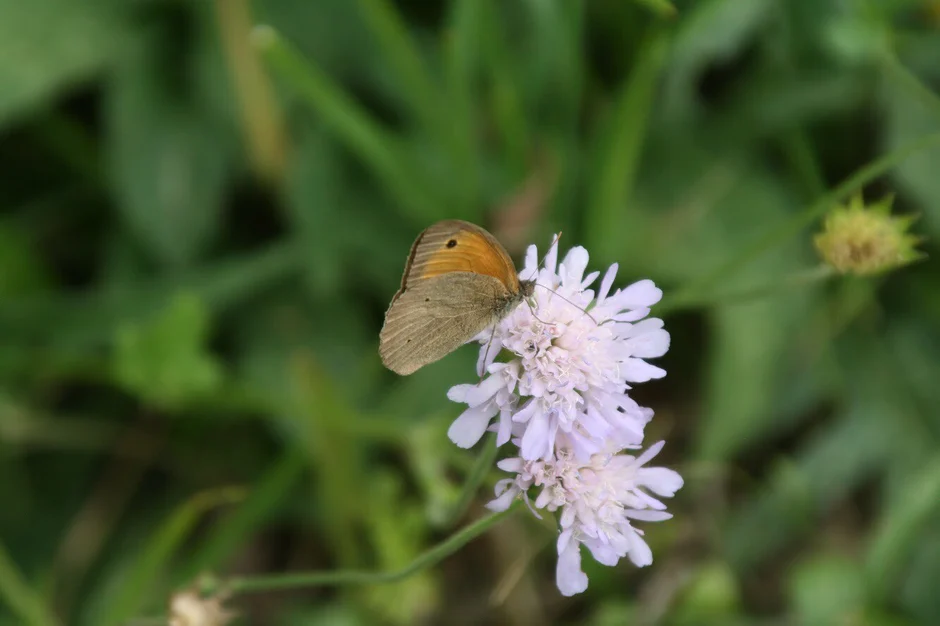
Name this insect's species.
Maniola jurtina
